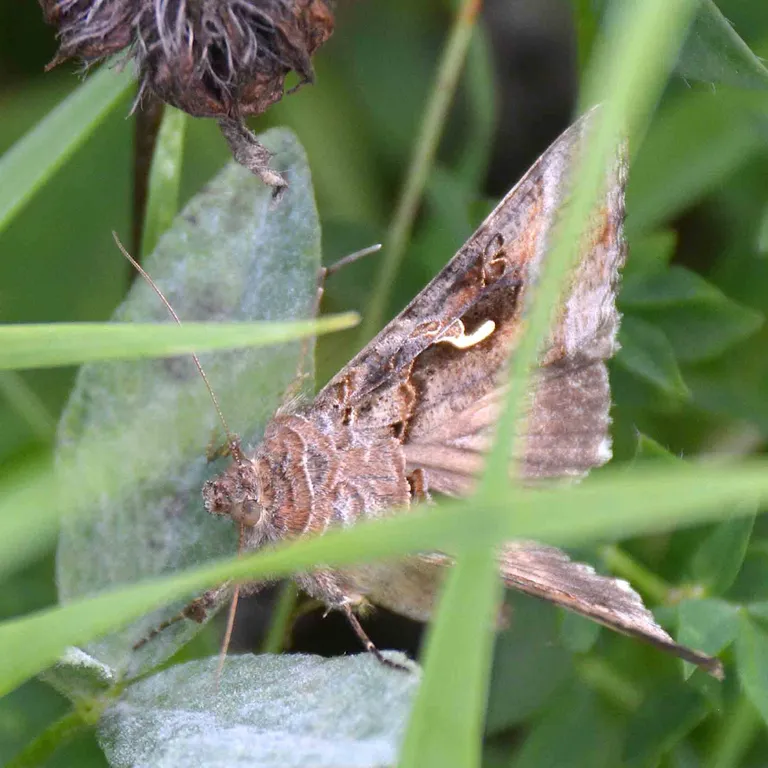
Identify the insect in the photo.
Autographa gamma
